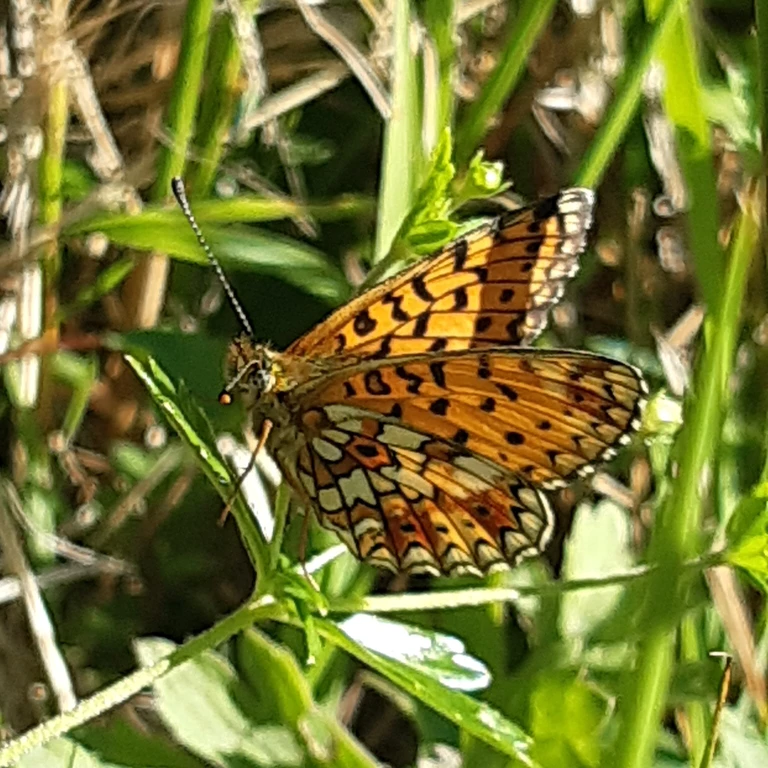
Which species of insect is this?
Boloria selene
